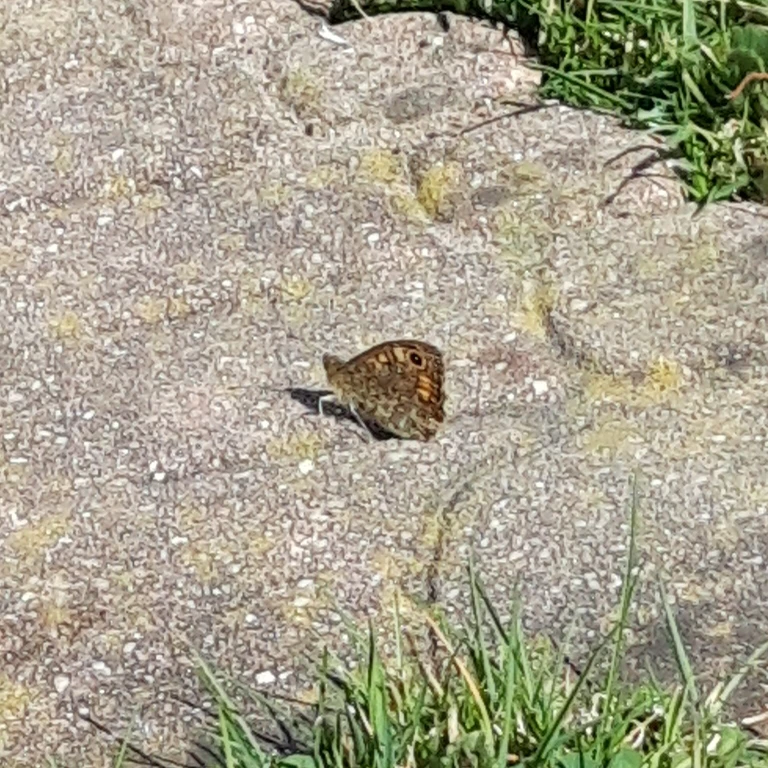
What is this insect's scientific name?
Lasiommata megera (also Pararge megera)
